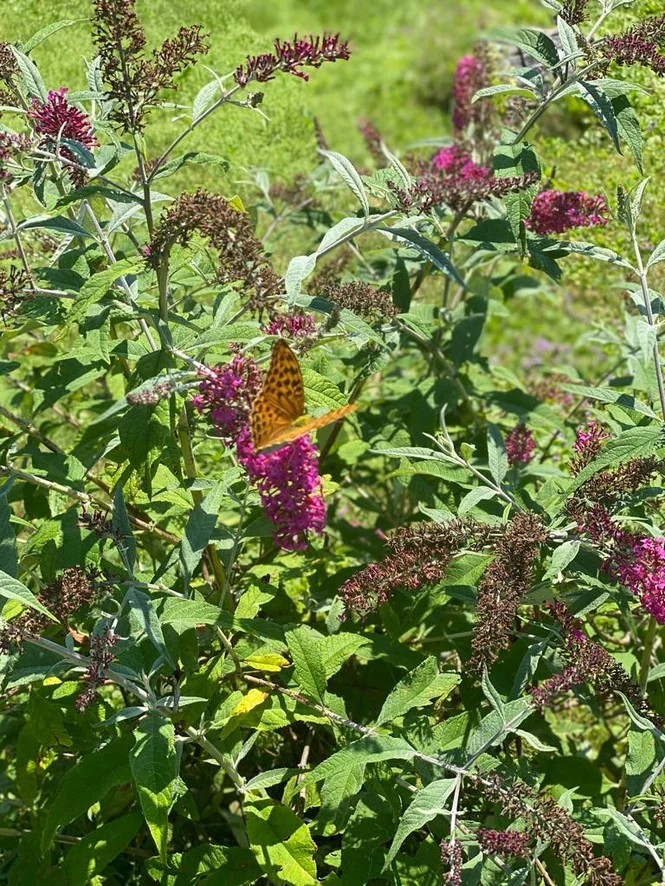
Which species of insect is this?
Argynnis paphia
